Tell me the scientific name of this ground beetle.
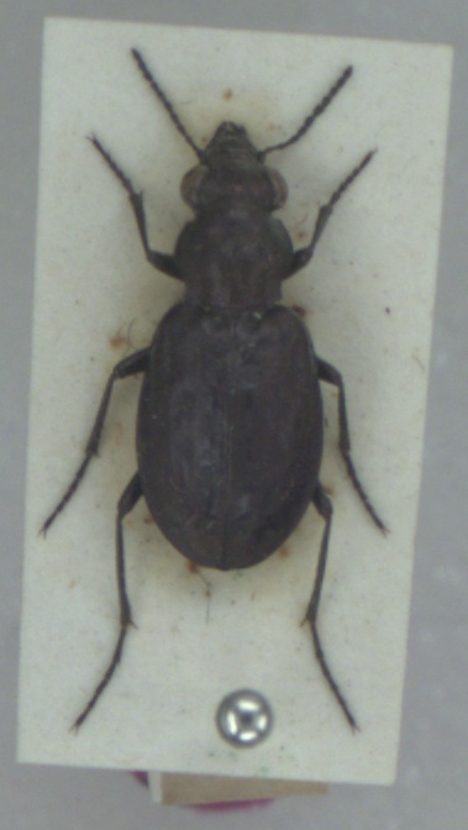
Elaphrus lapponicus
